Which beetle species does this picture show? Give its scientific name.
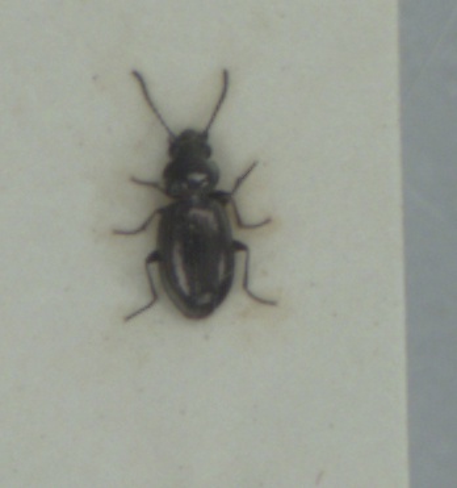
Bembidion nigricorne
